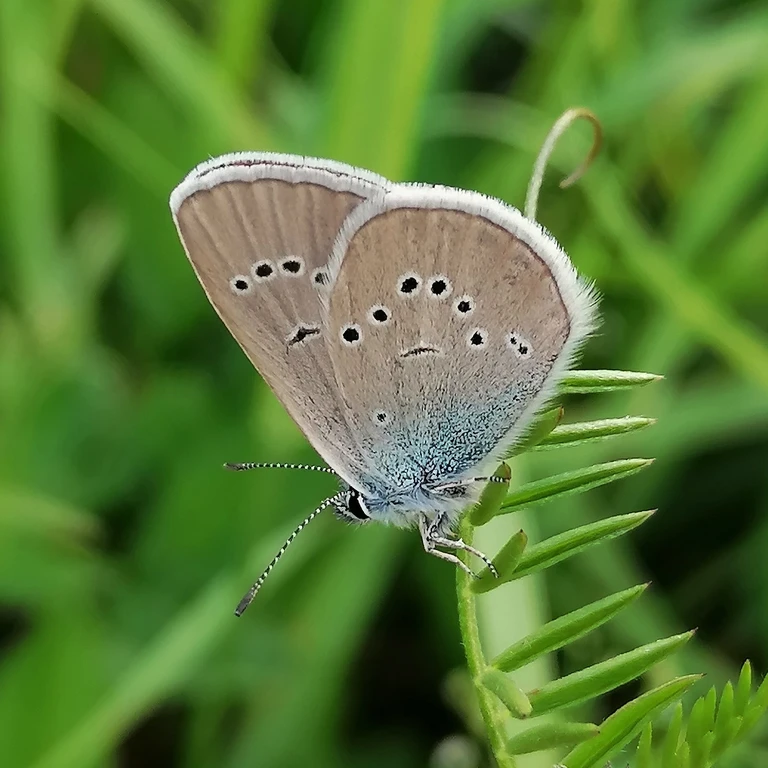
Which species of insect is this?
Cyaniris semiargus
